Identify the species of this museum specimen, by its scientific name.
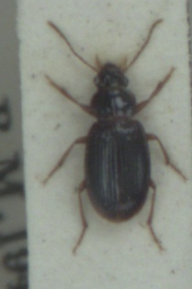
Bradycellus sharpi
